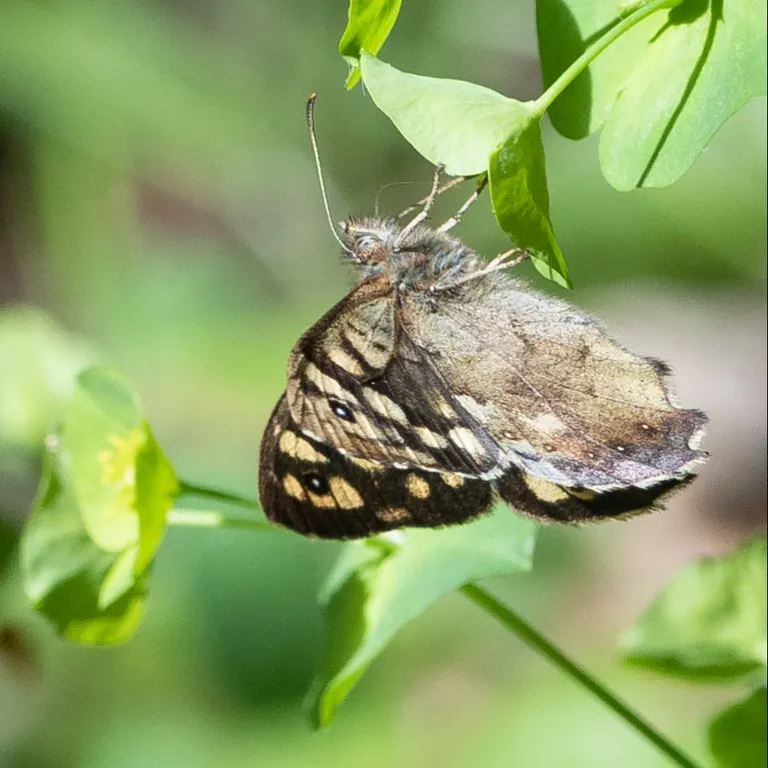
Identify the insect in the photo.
Pararge aegeria
